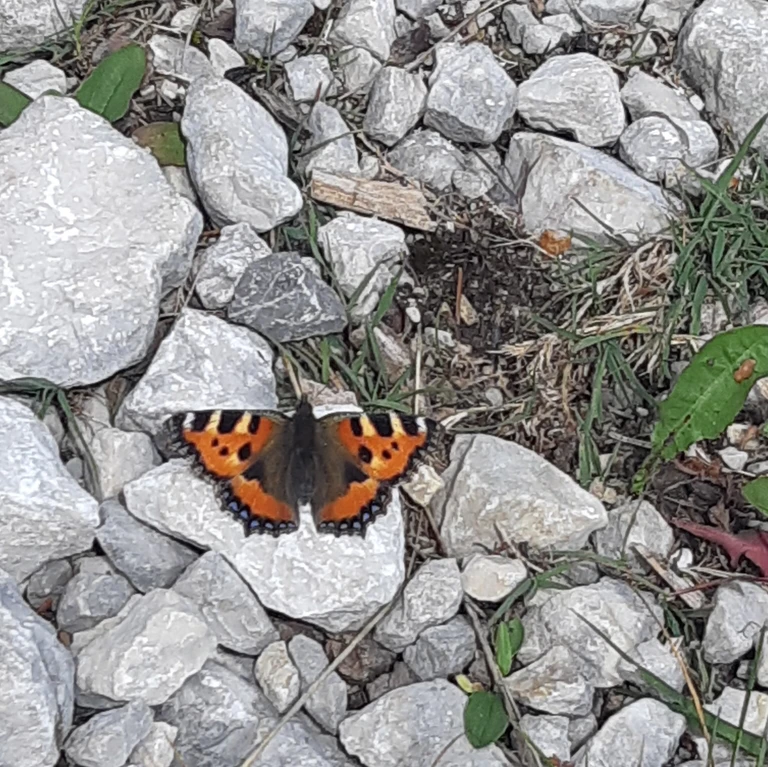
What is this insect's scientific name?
Aglais urticae
